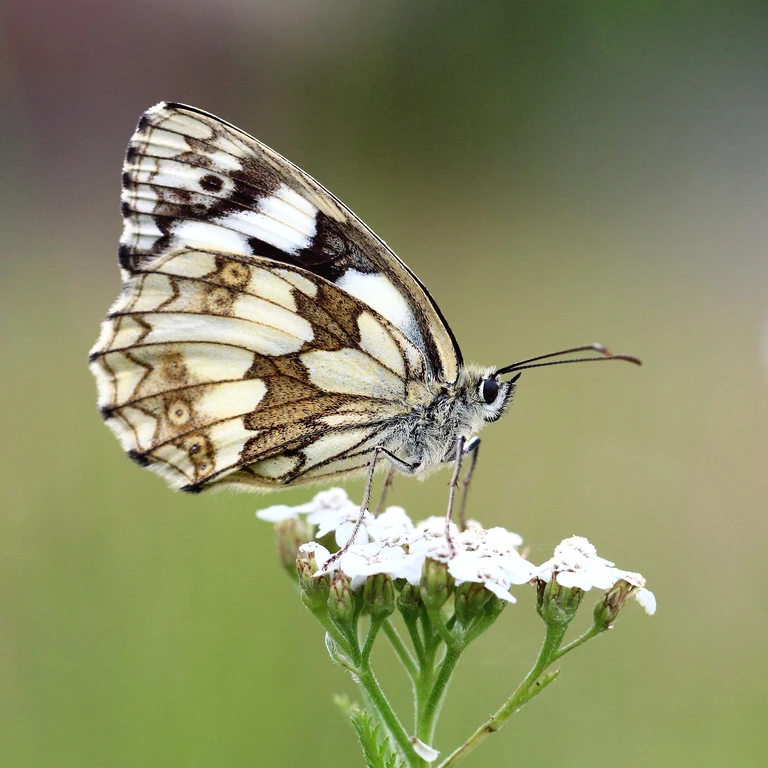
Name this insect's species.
Melanargia galathea
